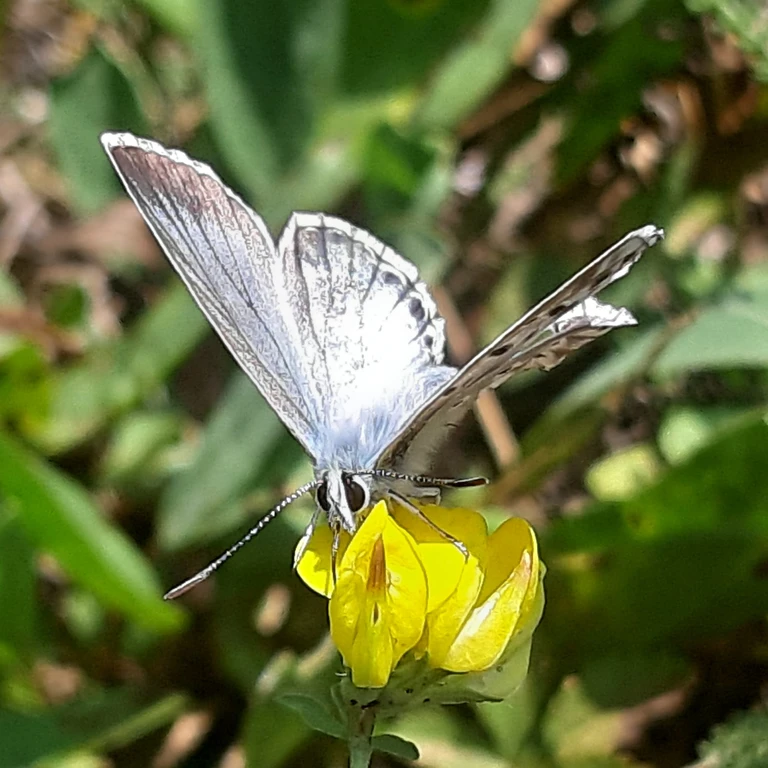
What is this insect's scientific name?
Lysandra coridon
